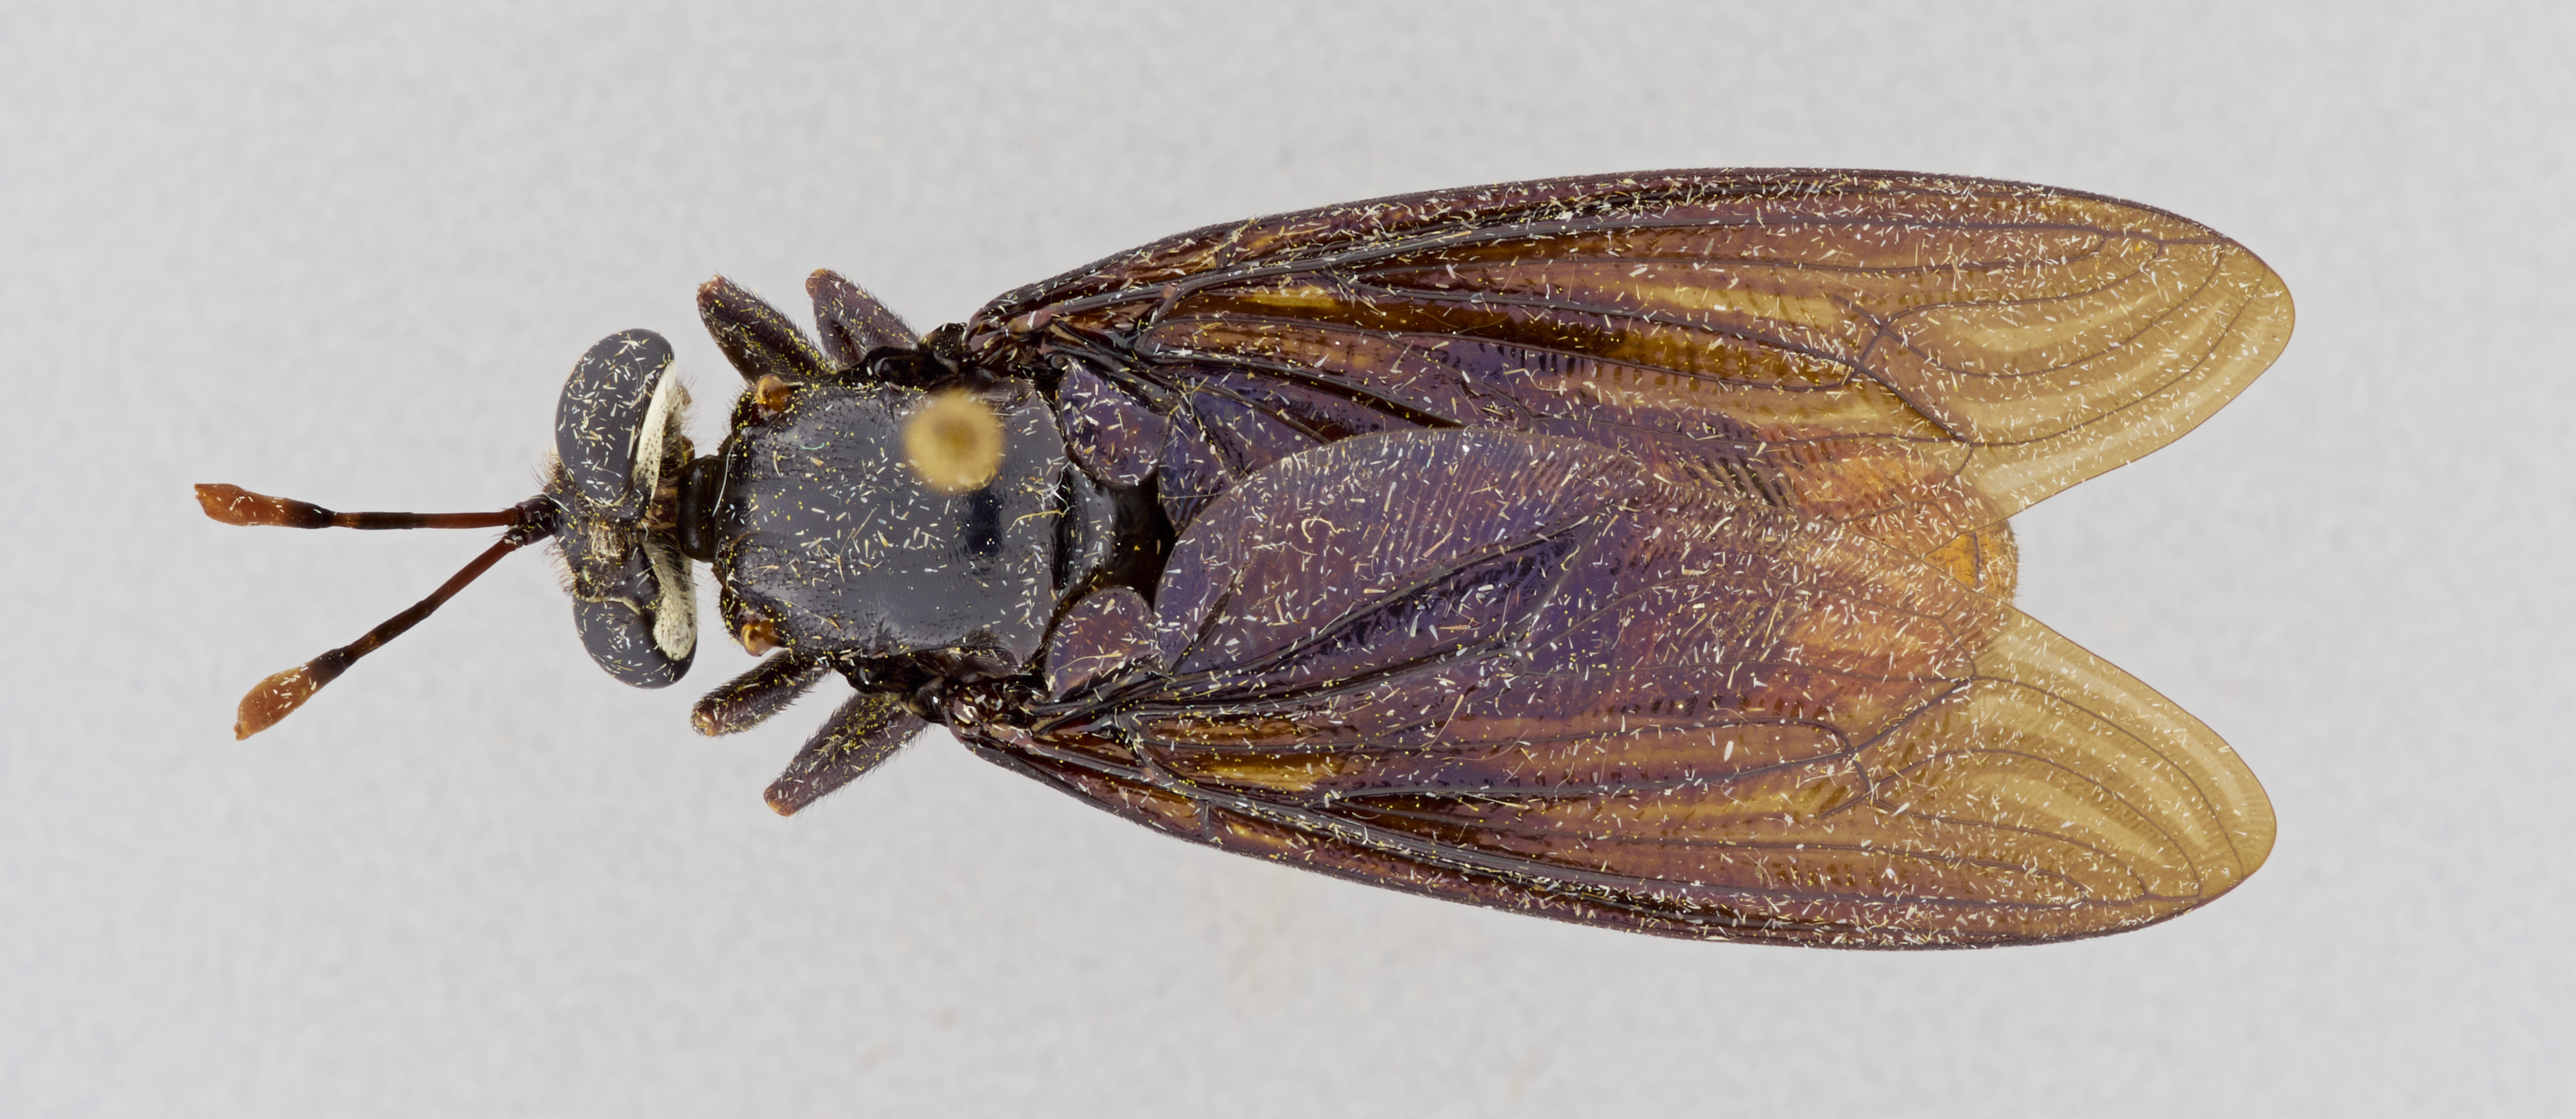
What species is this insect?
Cacatuopyga ruficornis
